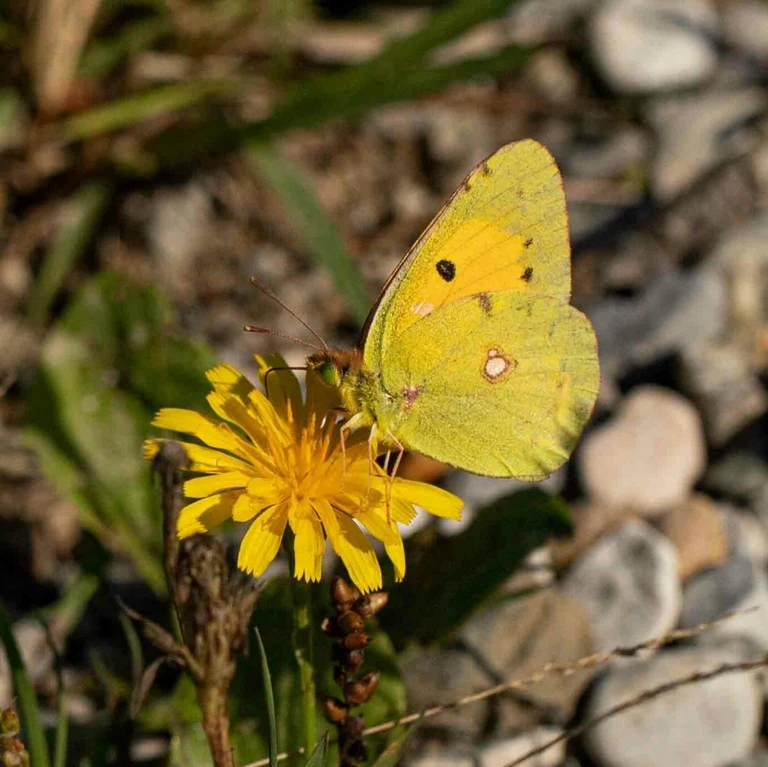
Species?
Colias croceus
